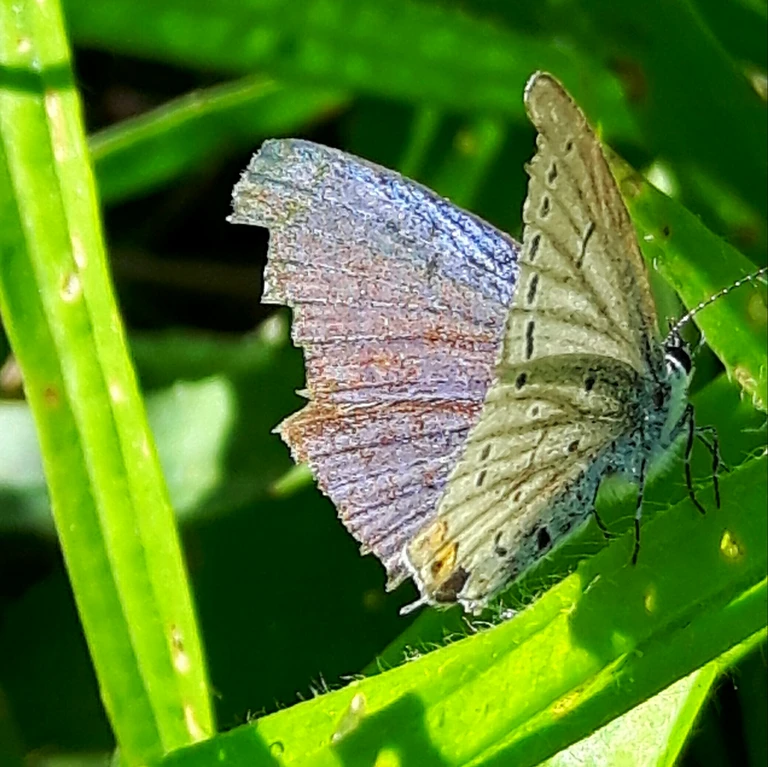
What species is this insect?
Cupido argiades (also Elkalyce argiades)
